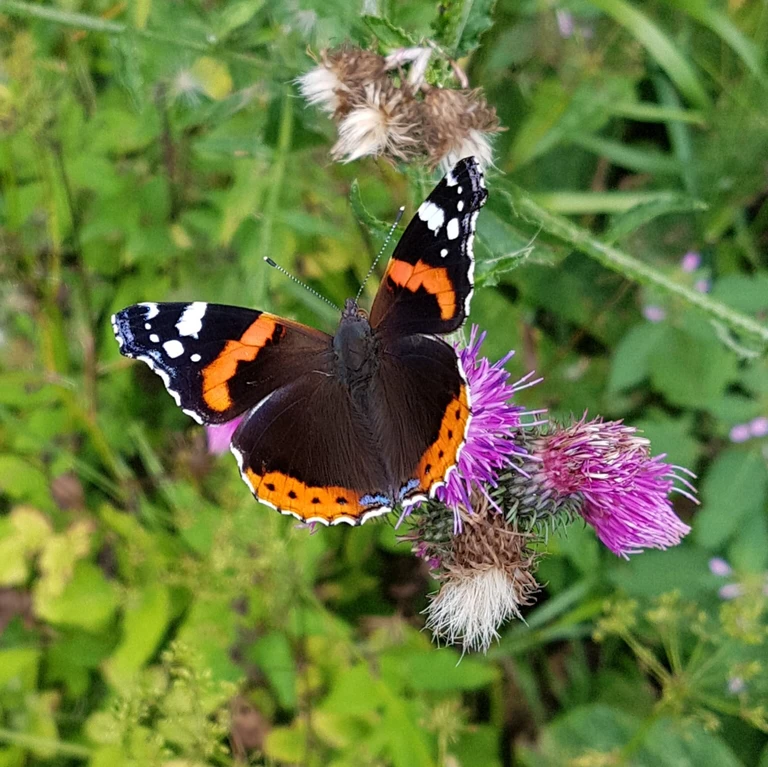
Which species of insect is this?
Vanessa atalanta
